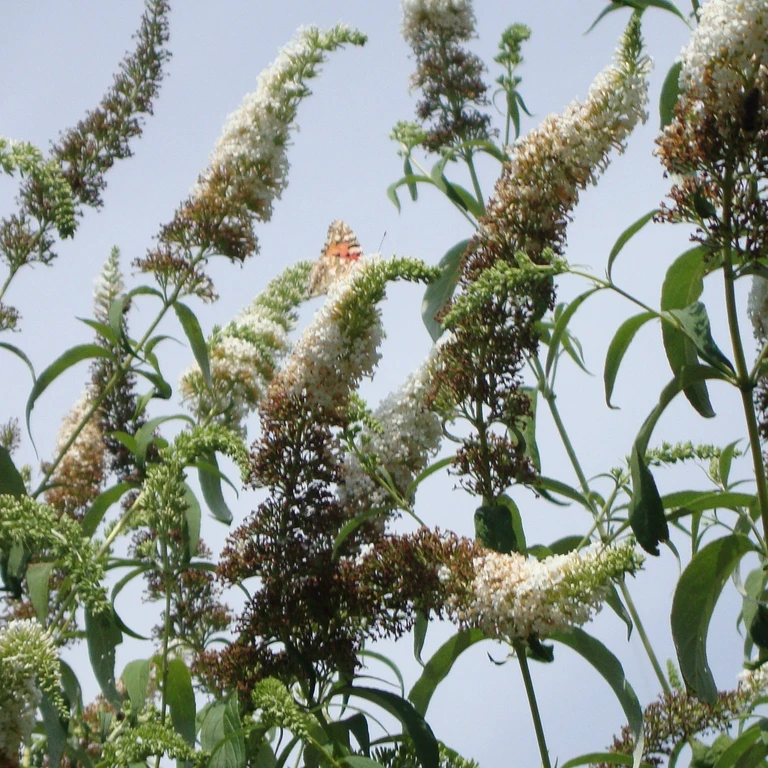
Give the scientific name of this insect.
Vanessa cardui
